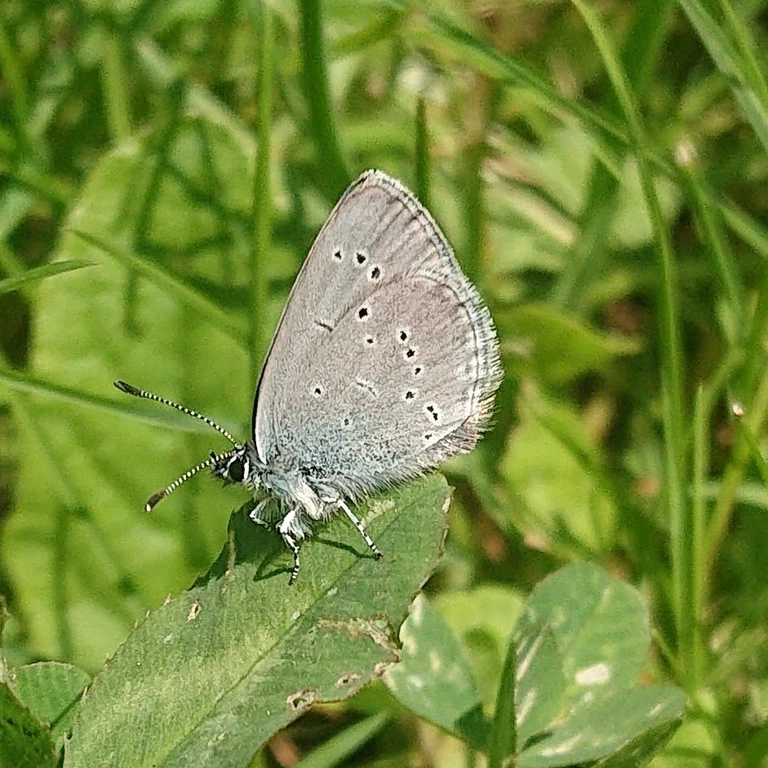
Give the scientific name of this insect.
Cupido minimus
